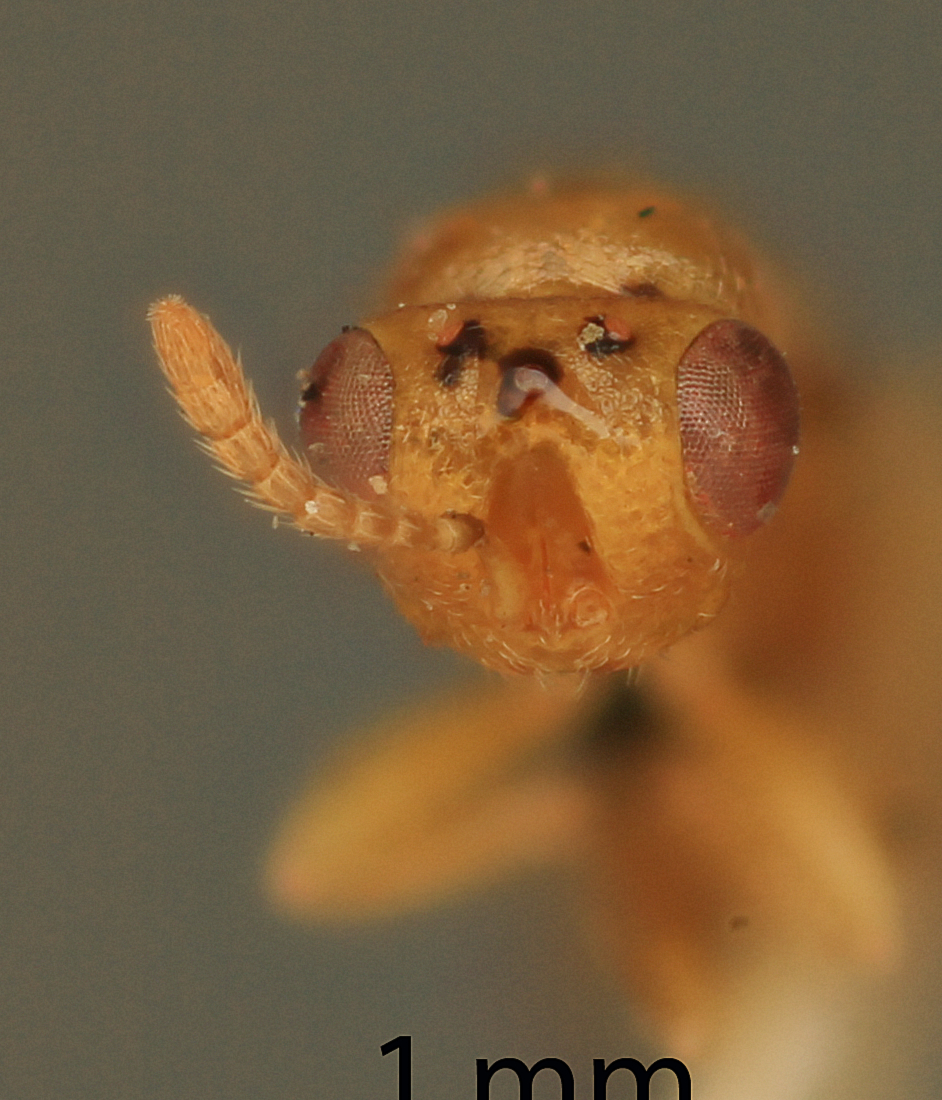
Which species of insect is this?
Decatoma amsterdamensis
